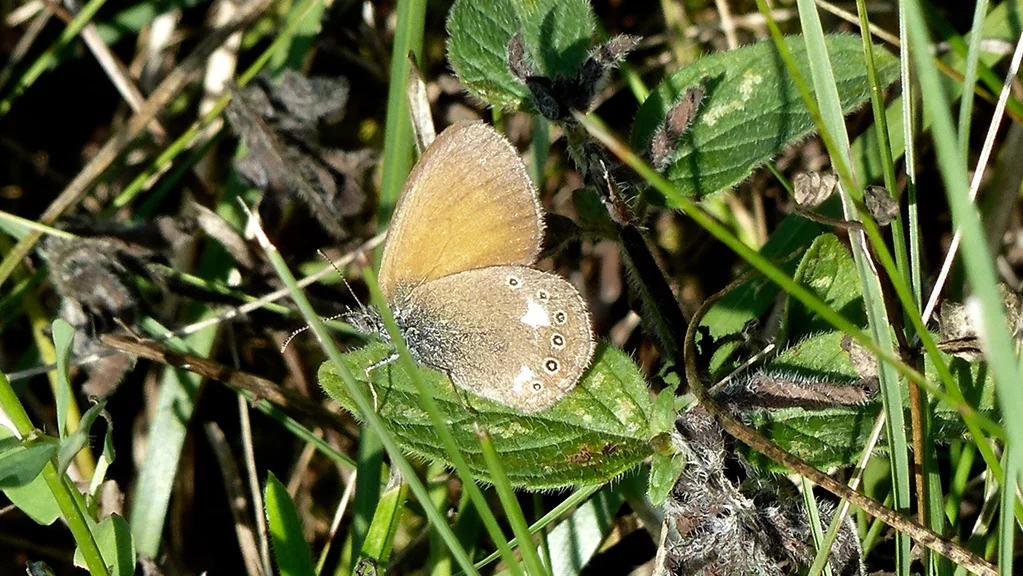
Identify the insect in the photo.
Coenonympha glycerion (also Coenonympha iphis)
